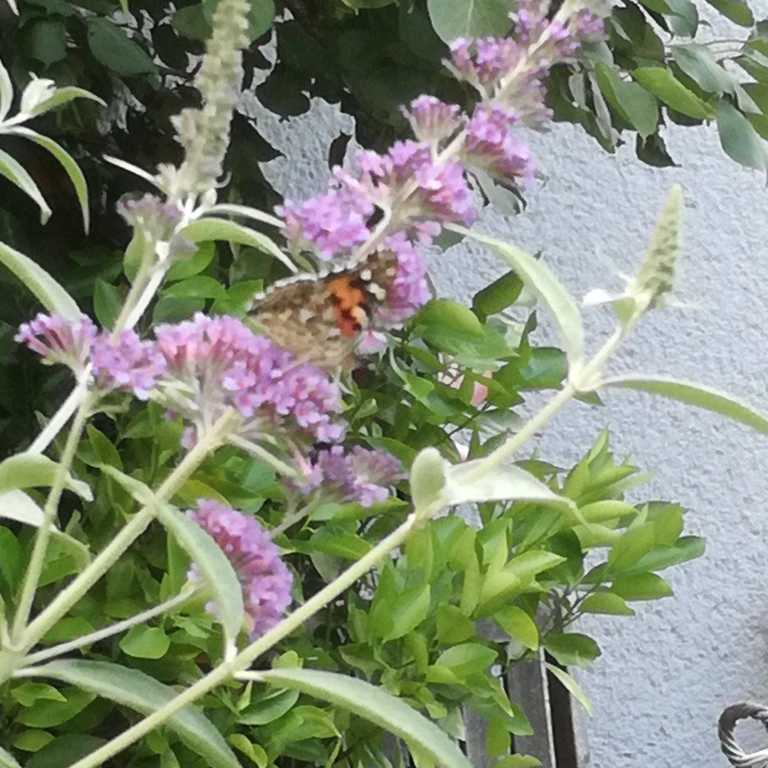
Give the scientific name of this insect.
Vanessa cardui
